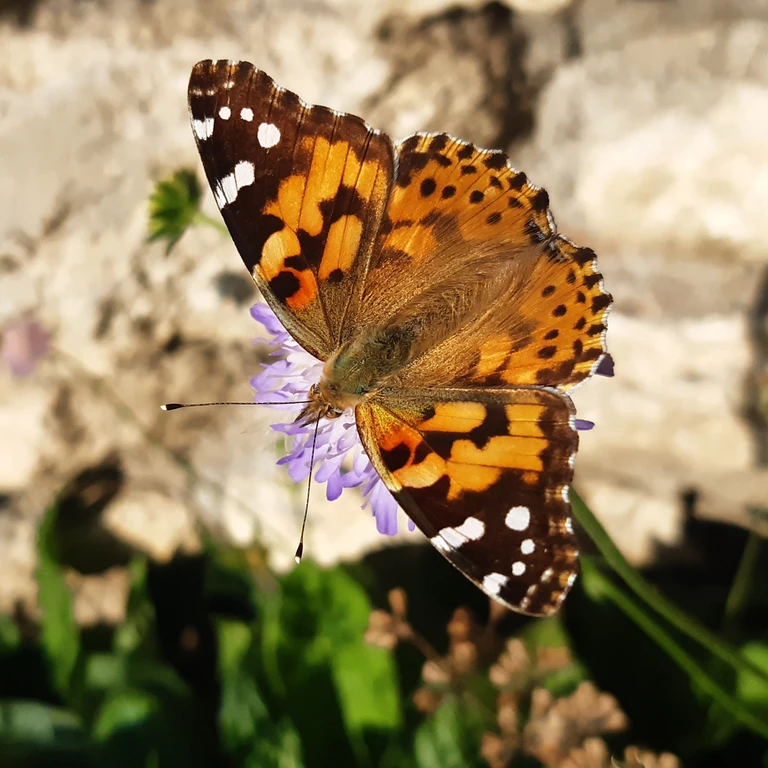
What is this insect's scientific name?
Vanessa cardui
